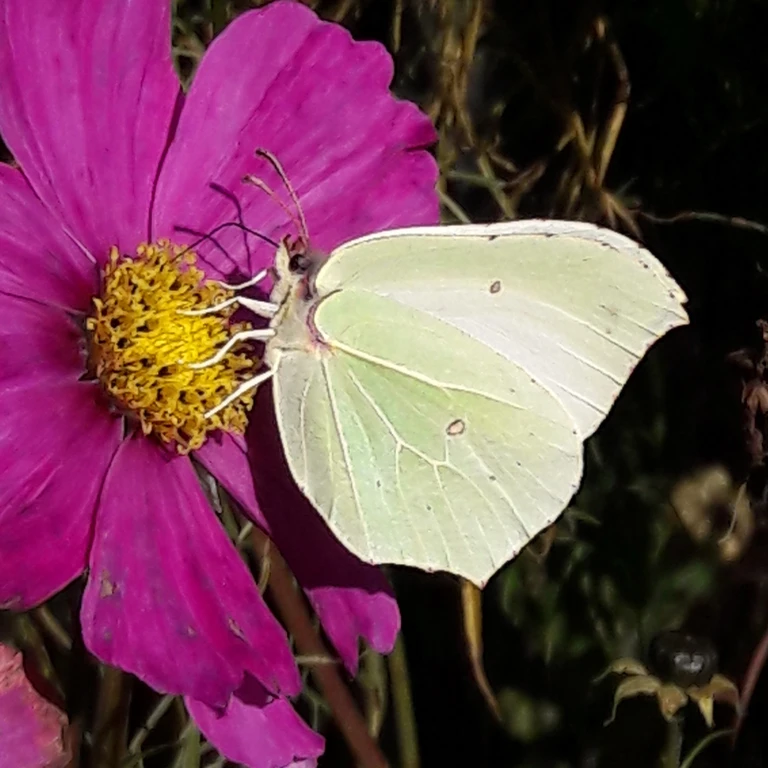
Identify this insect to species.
Gonepteryx rhamni
